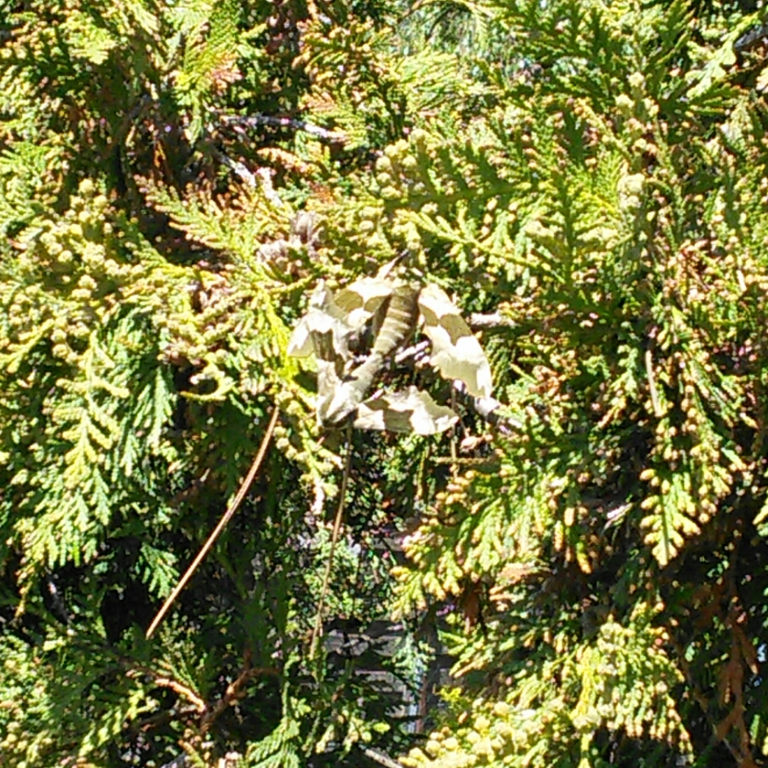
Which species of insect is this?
Mimas tiliae
